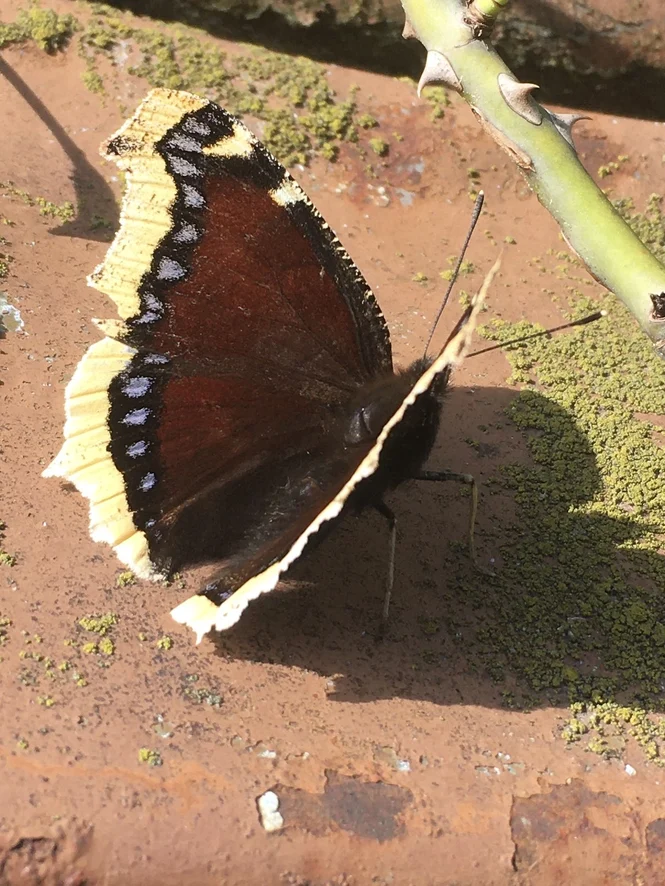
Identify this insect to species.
Nymphalis antiopa
